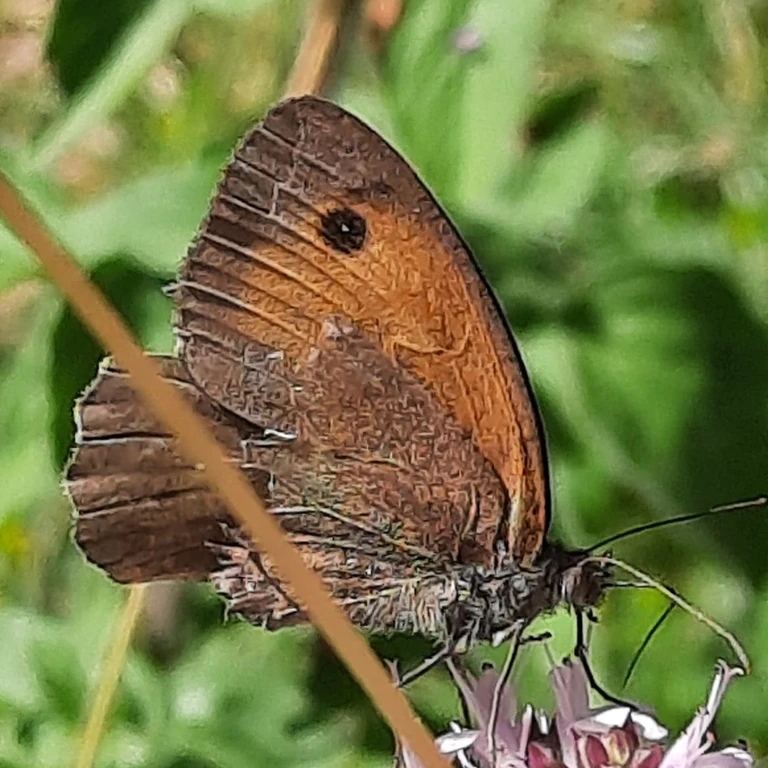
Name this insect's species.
Maniola jurtina
